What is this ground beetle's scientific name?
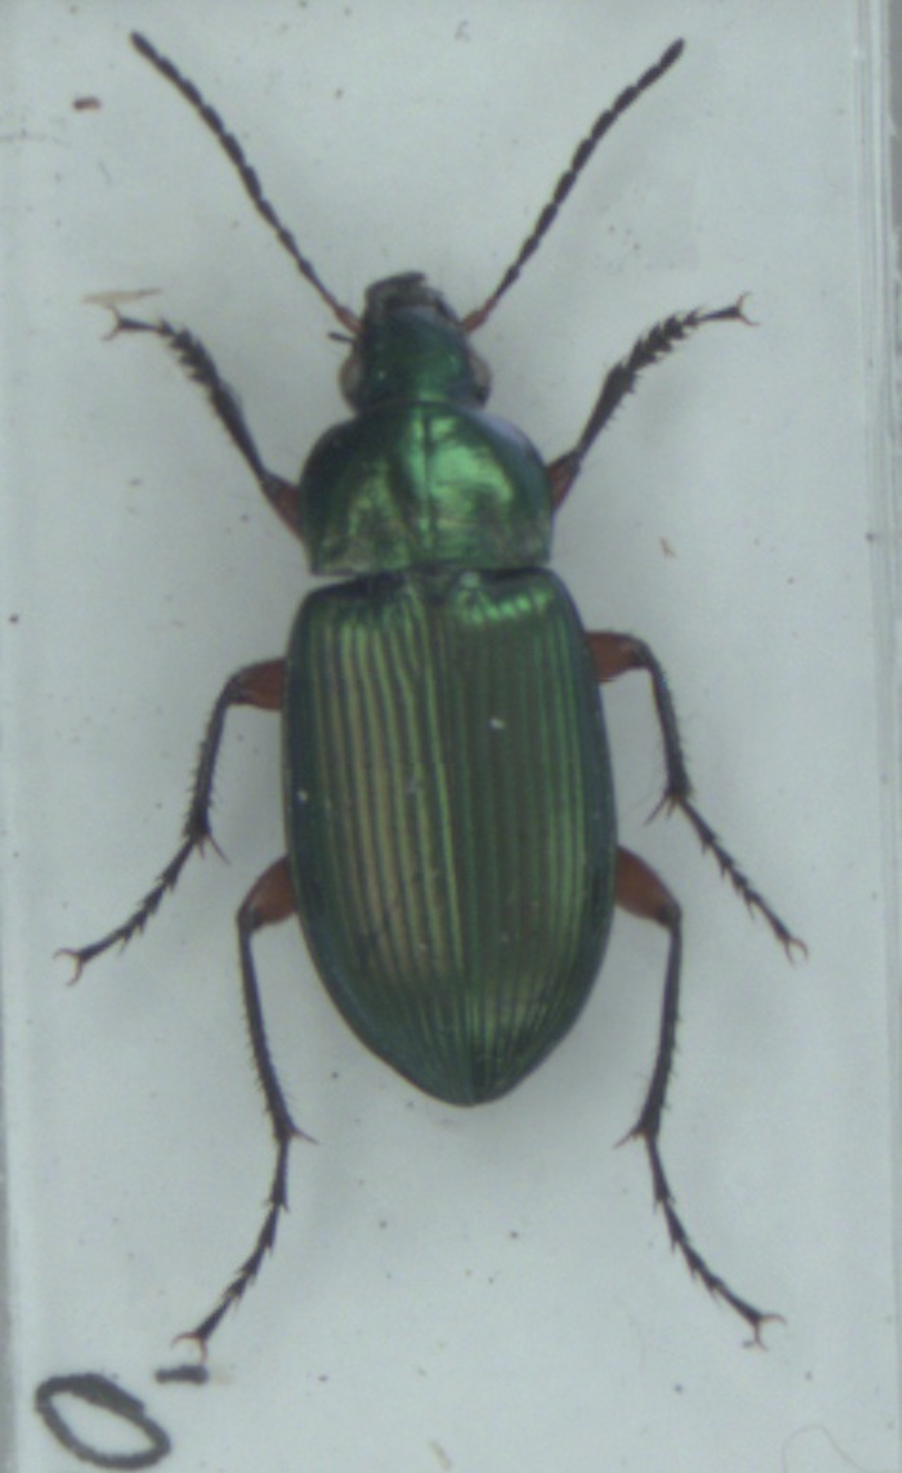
Poecilus cupreus
